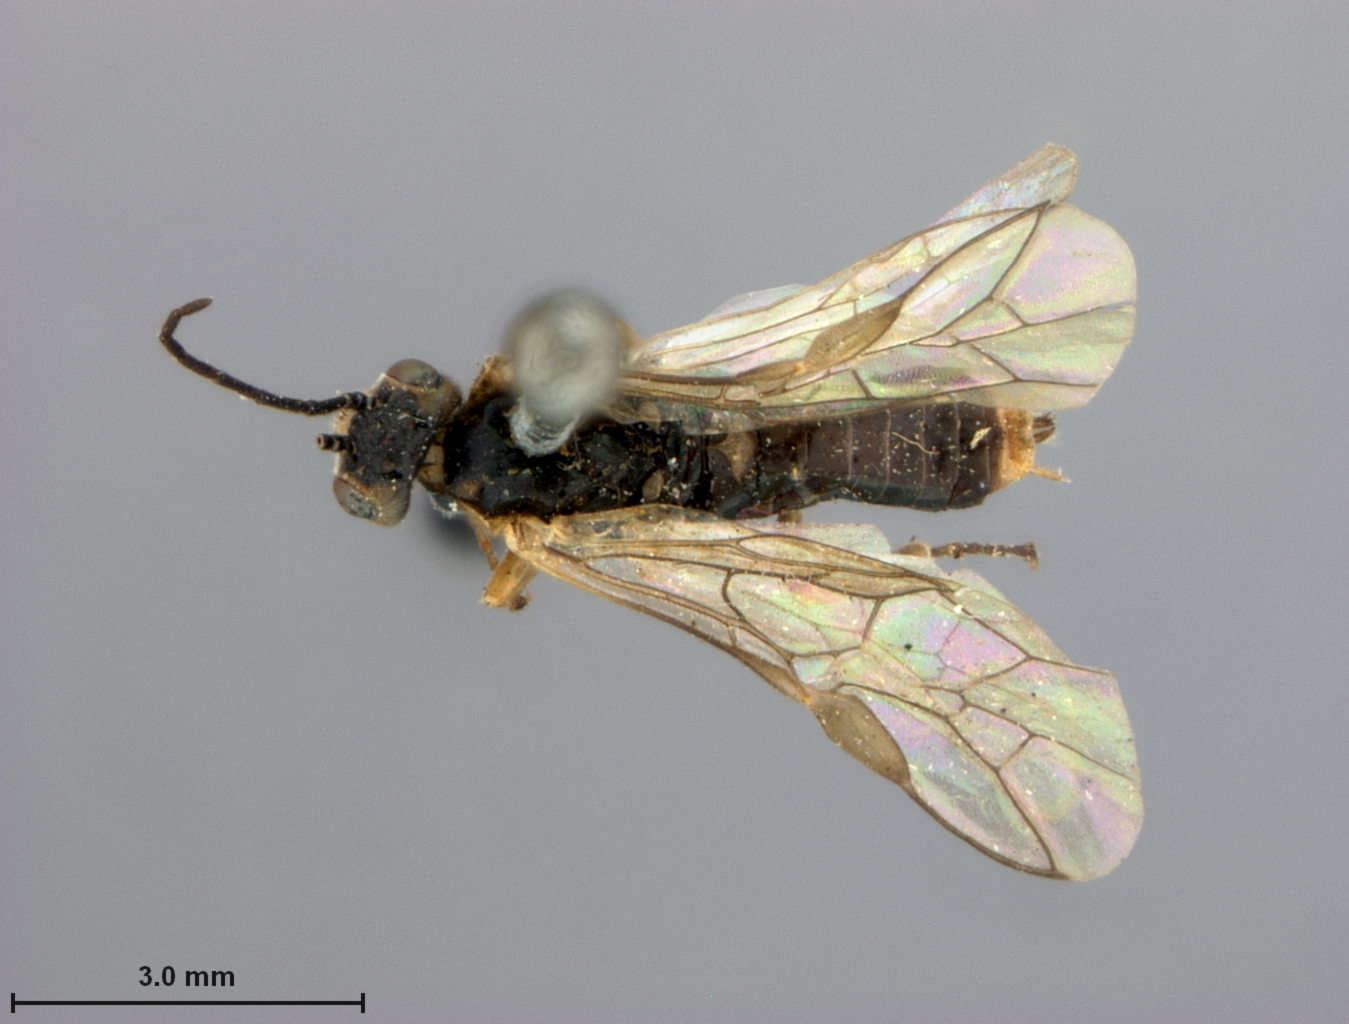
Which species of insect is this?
Pontania islandica
